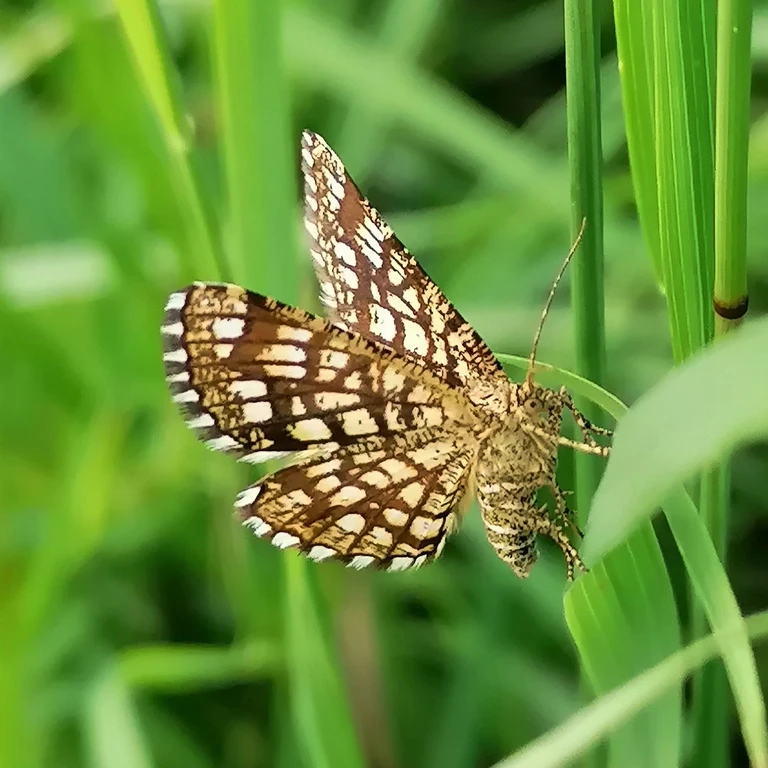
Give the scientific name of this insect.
Chiasmia clathrata
